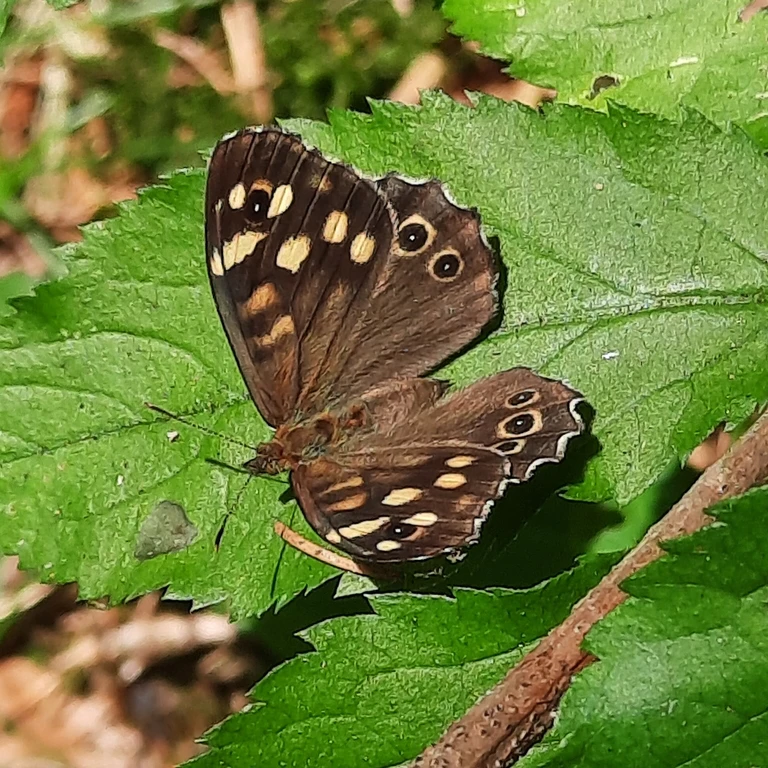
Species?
Pararge aegeria
